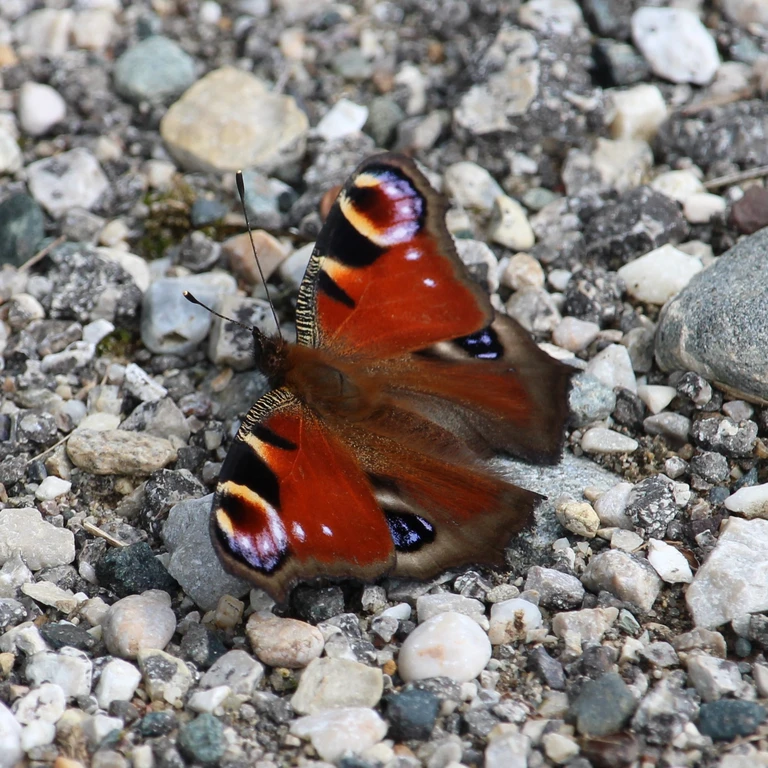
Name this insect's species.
Aglais io
